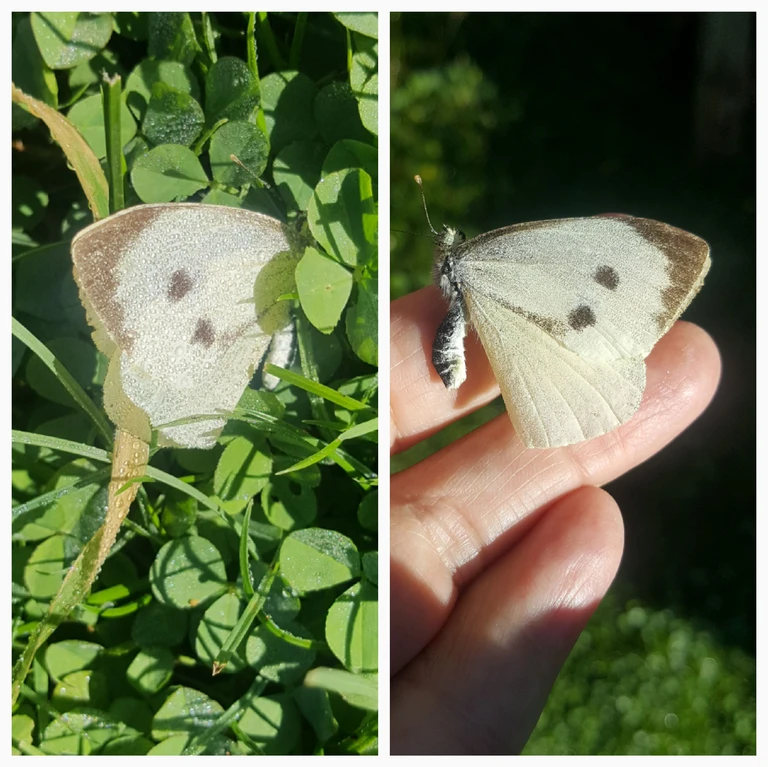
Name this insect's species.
Pieris brassicae
